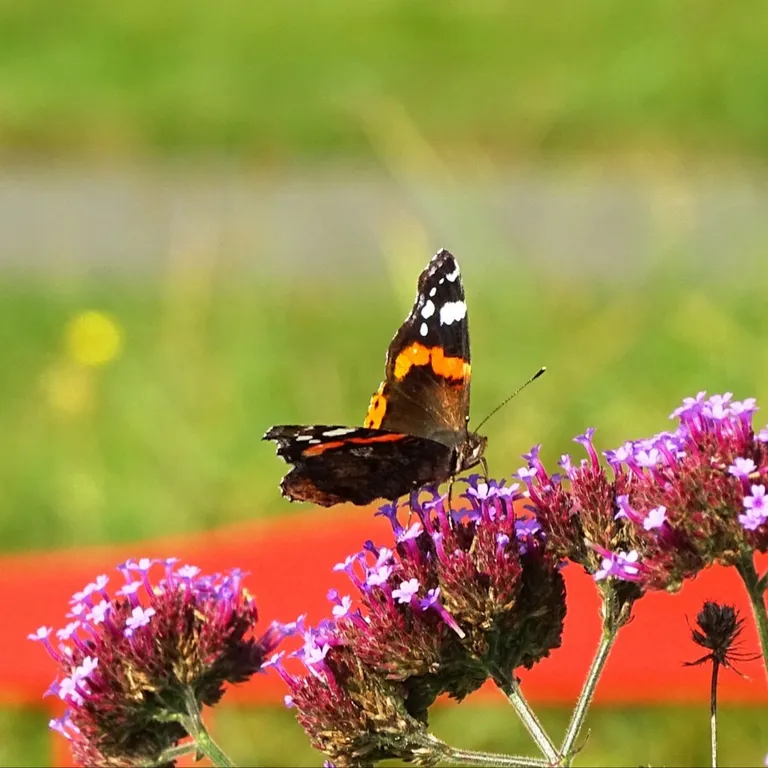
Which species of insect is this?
Vanessa atalanta
